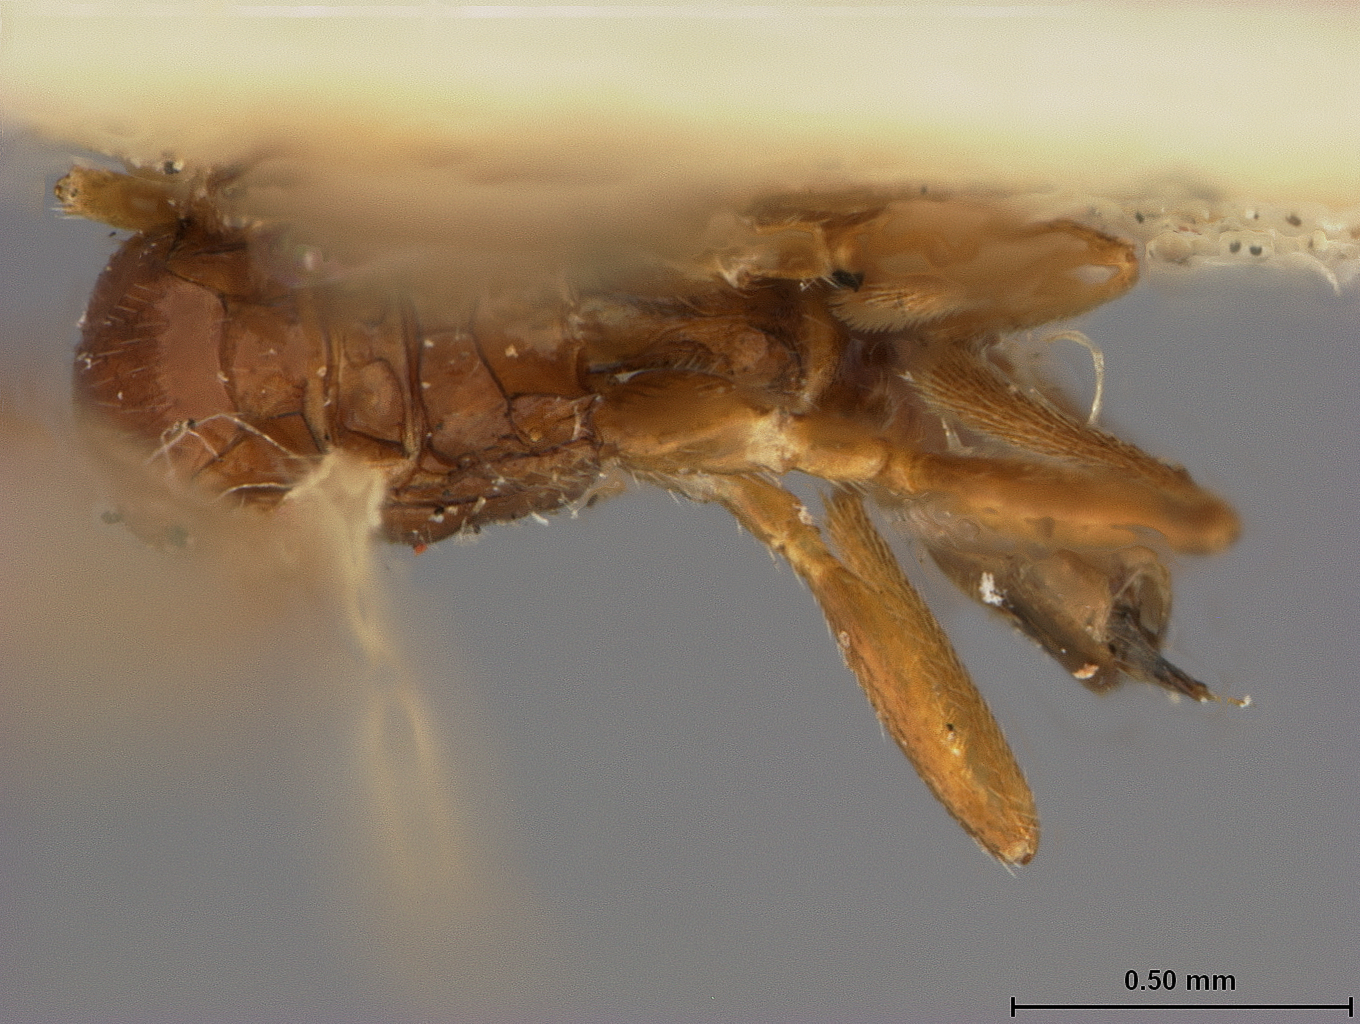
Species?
Aphidius macrogaster
